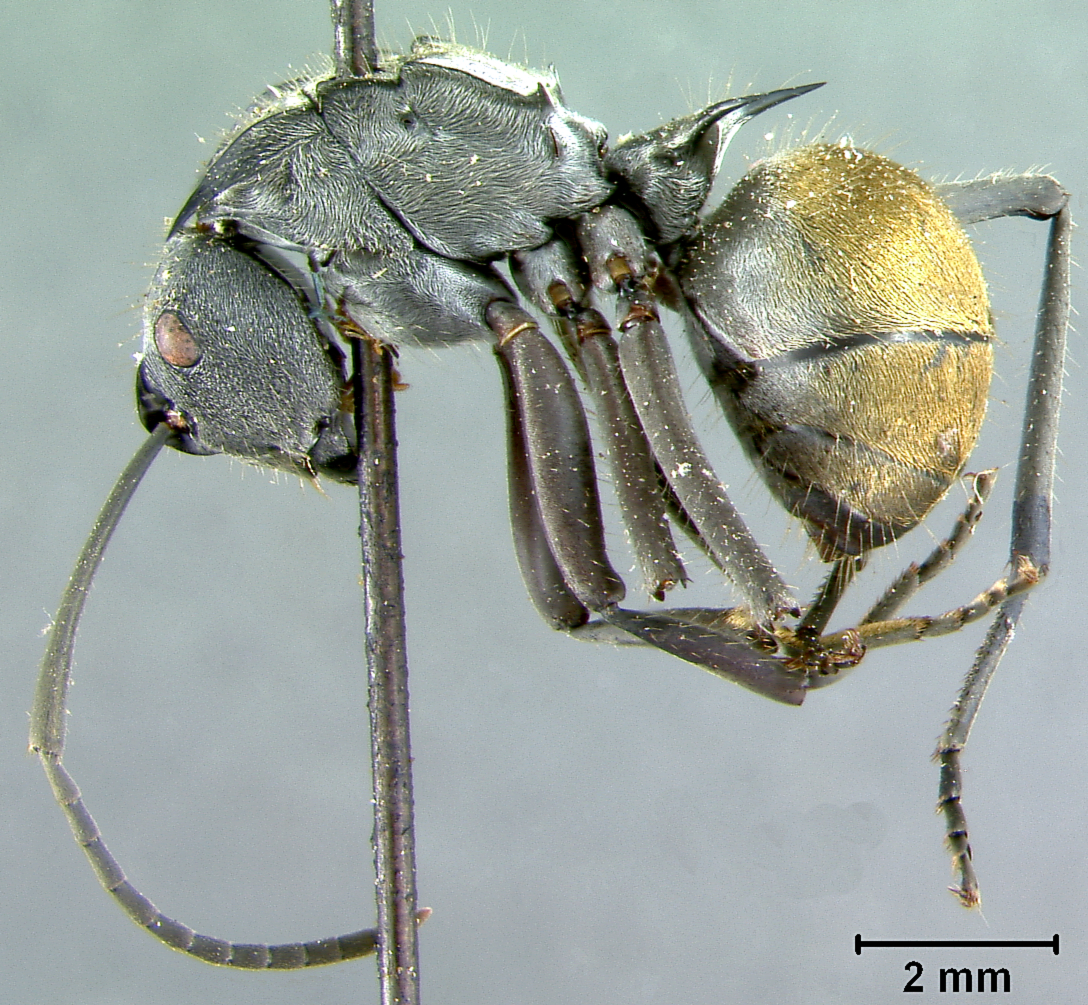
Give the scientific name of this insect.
Polyrhachis militaris
